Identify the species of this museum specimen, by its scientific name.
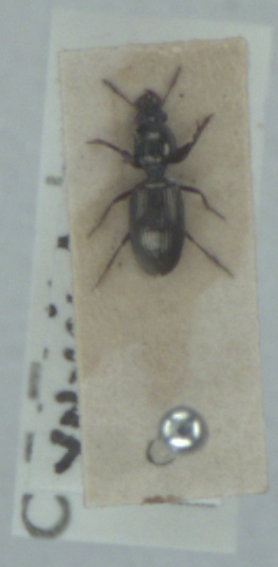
Dyschirius impunctipennis
